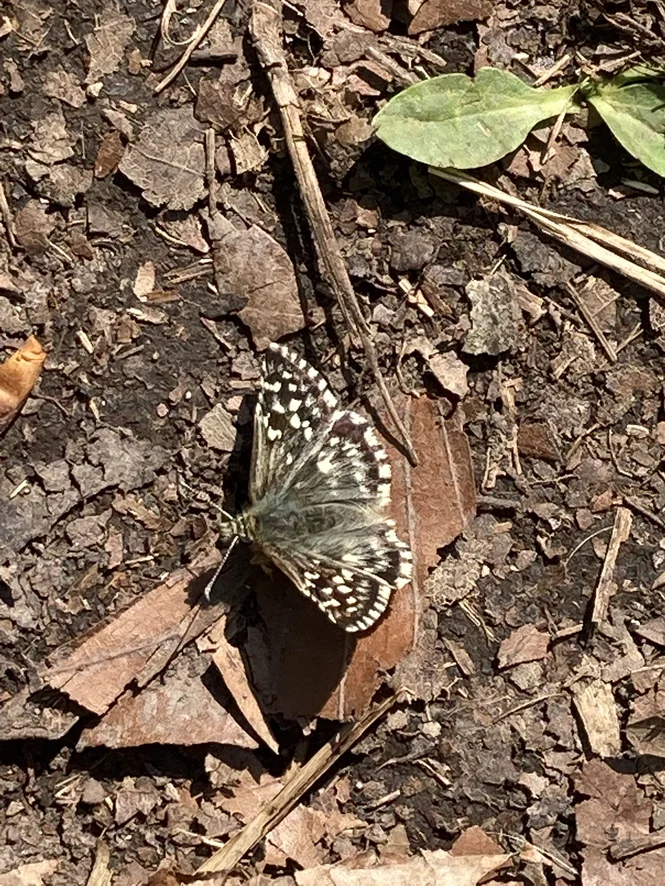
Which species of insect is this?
Pyrgus malvae
